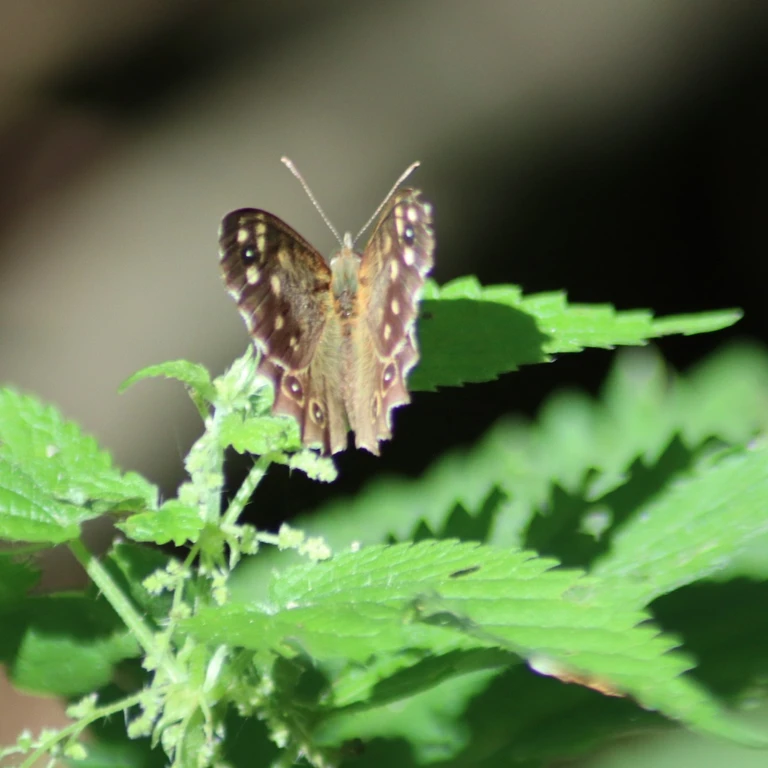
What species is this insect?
Pararge aegeria
